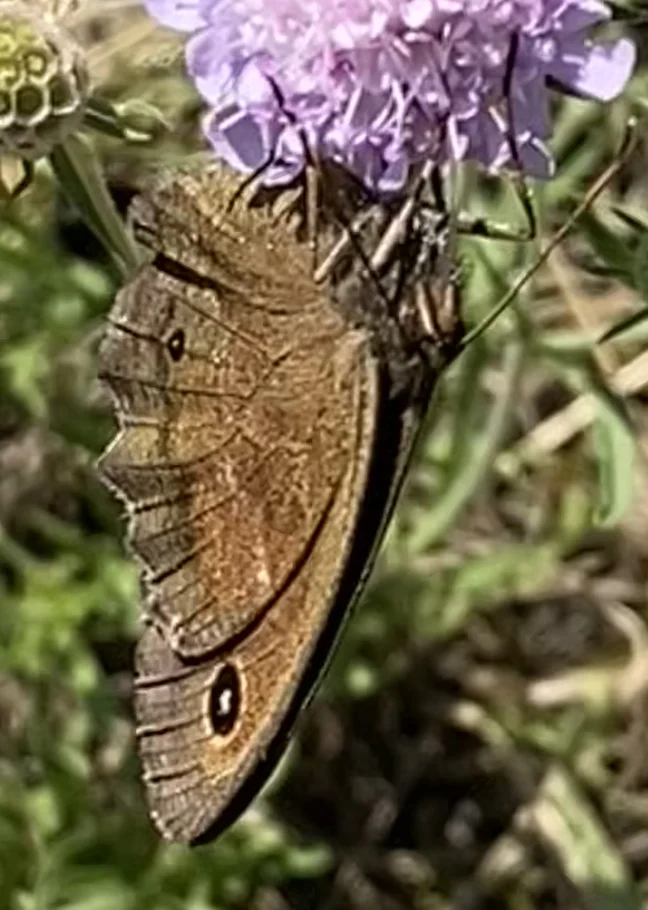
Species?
Minois dryas
